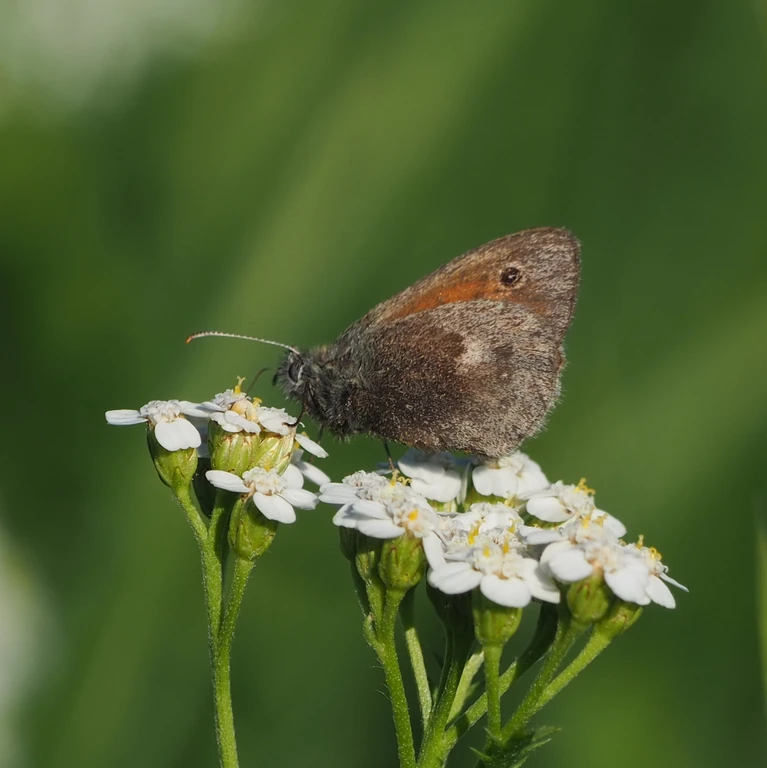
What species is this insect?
Coenonympha pamphilus
